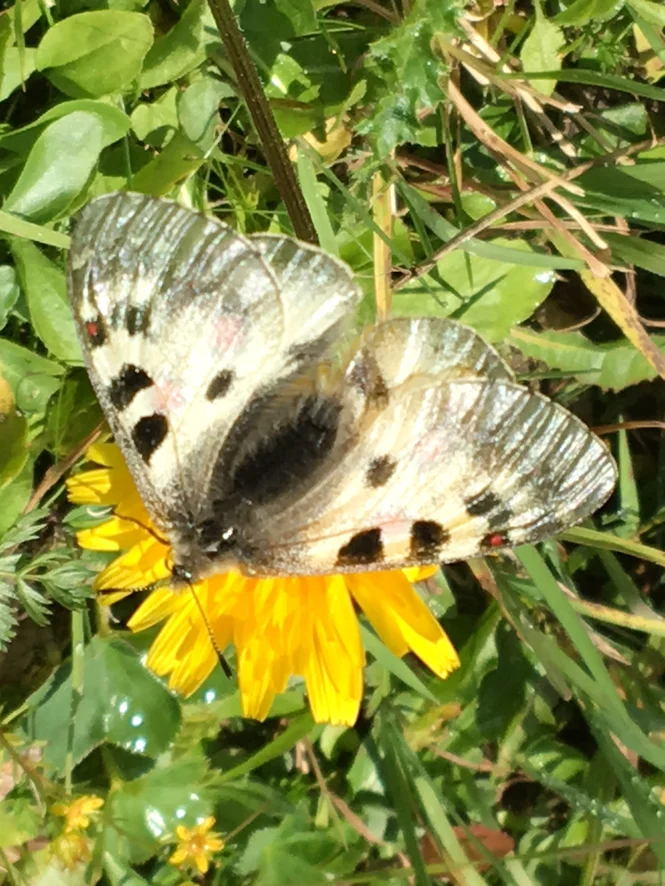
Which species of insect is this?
Parnassius phoebus
